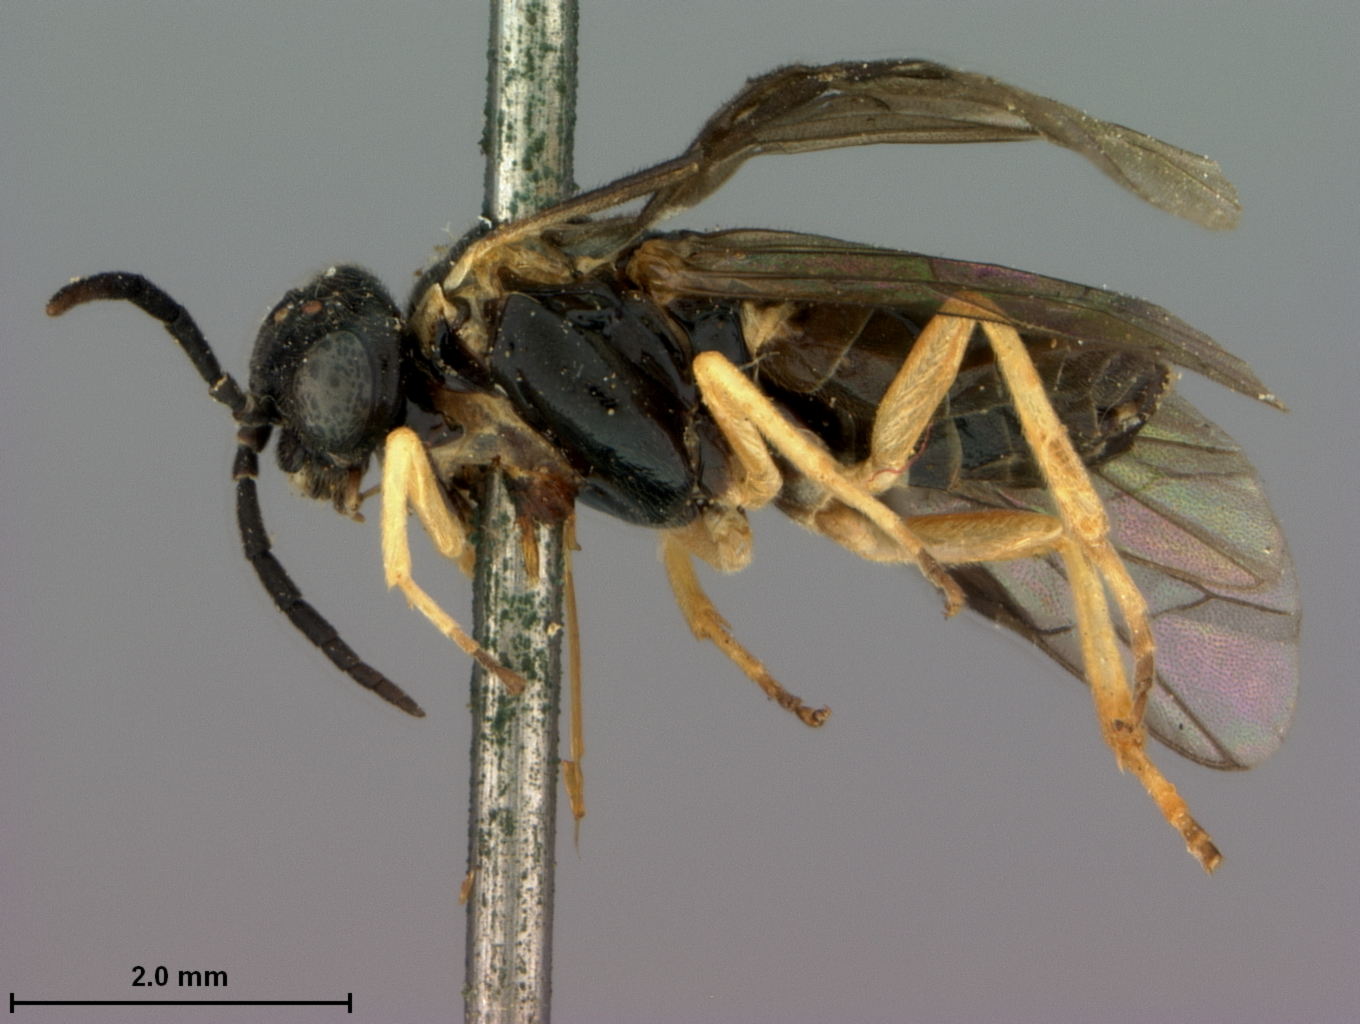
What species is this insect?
Aneugmentus flavipes
